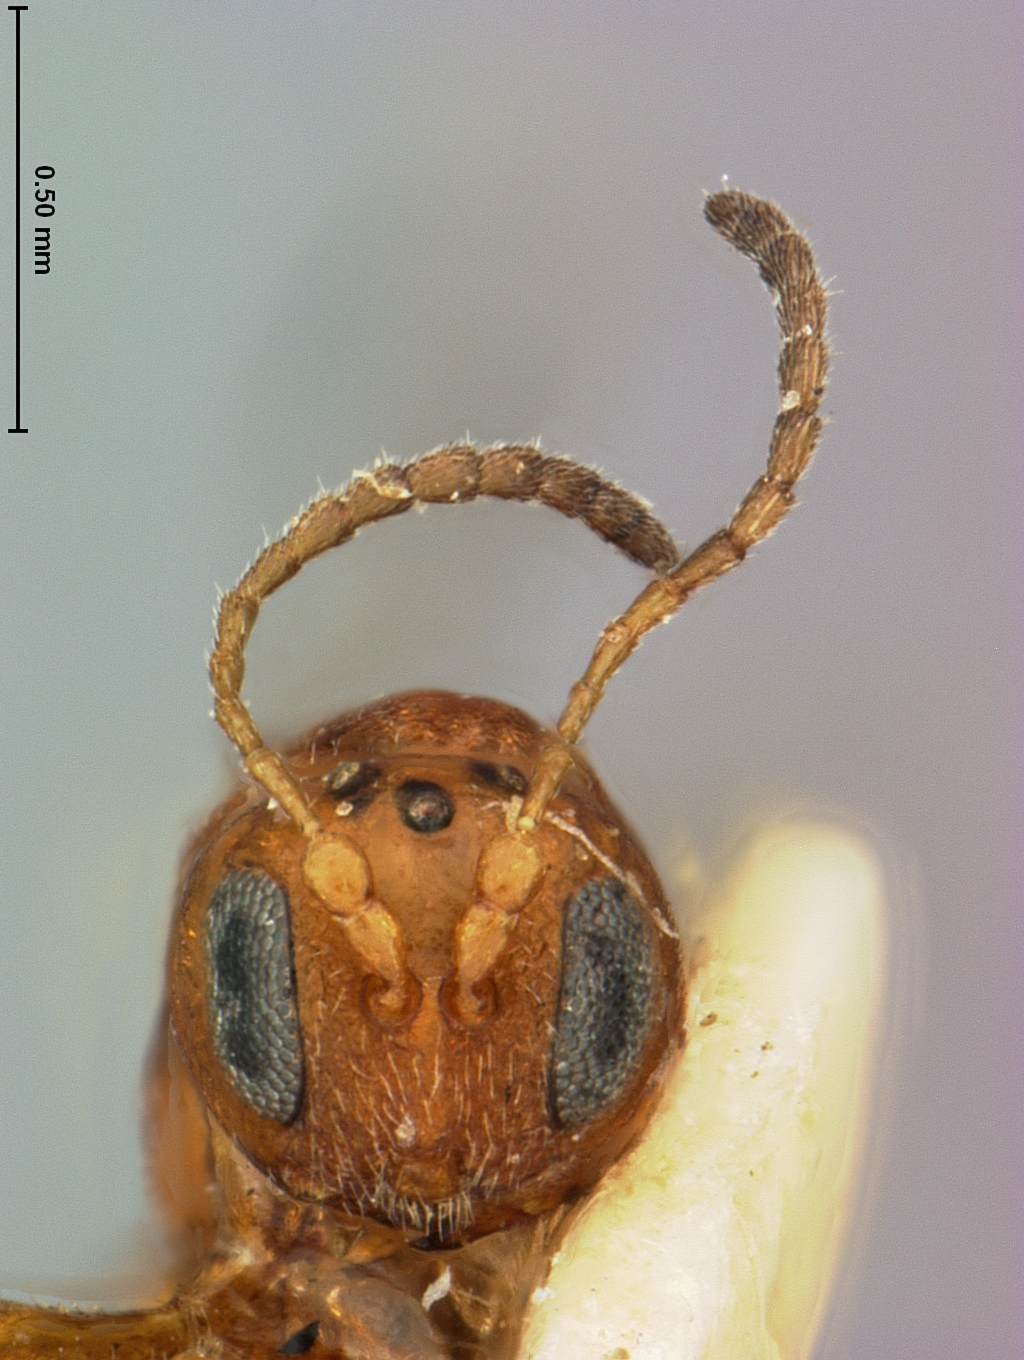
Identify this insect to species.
Bassettia pallida
